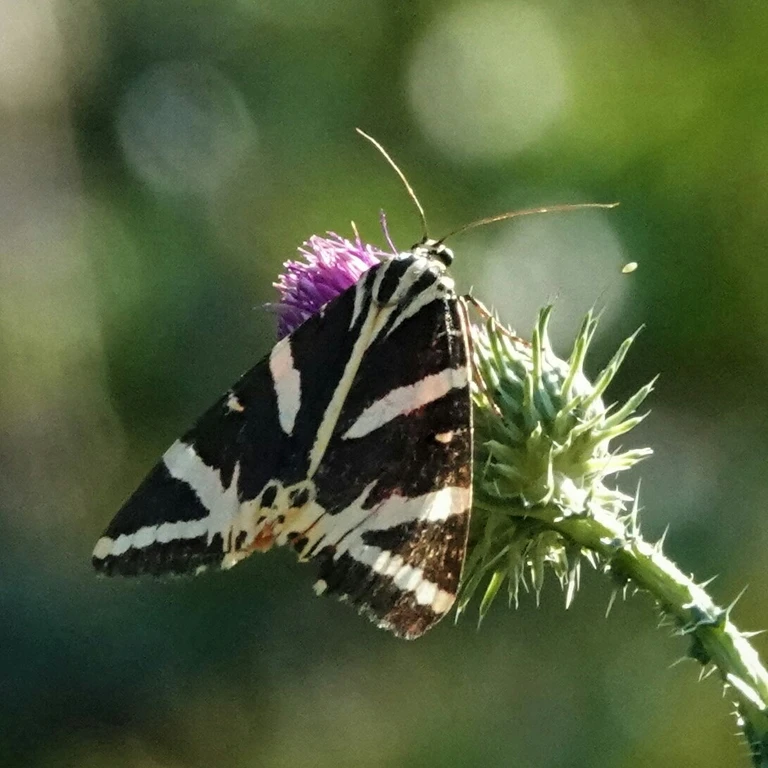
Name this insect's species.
Euplagia quadripunctaria
